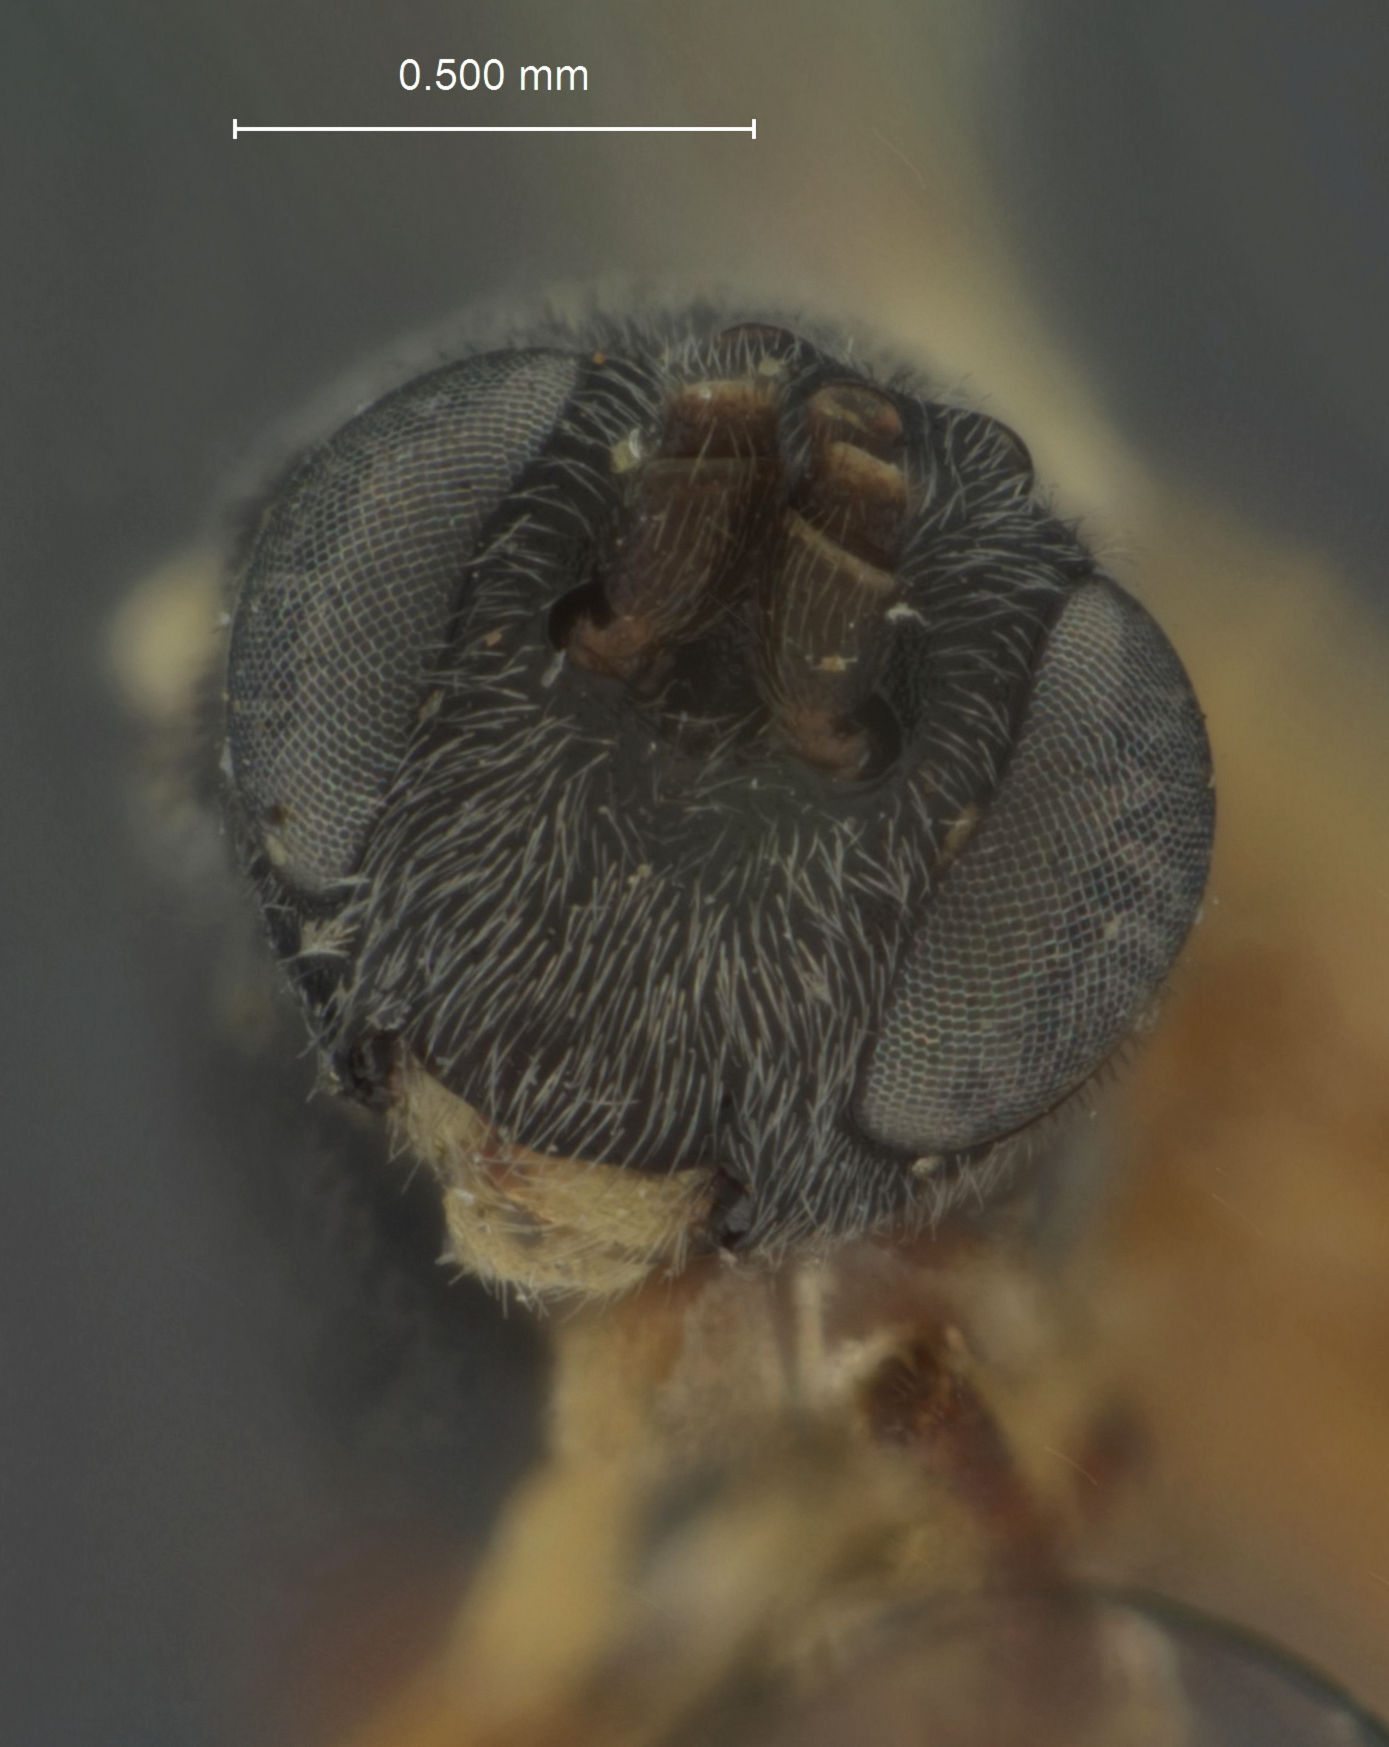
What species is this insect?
Limneria ferrugineipes
